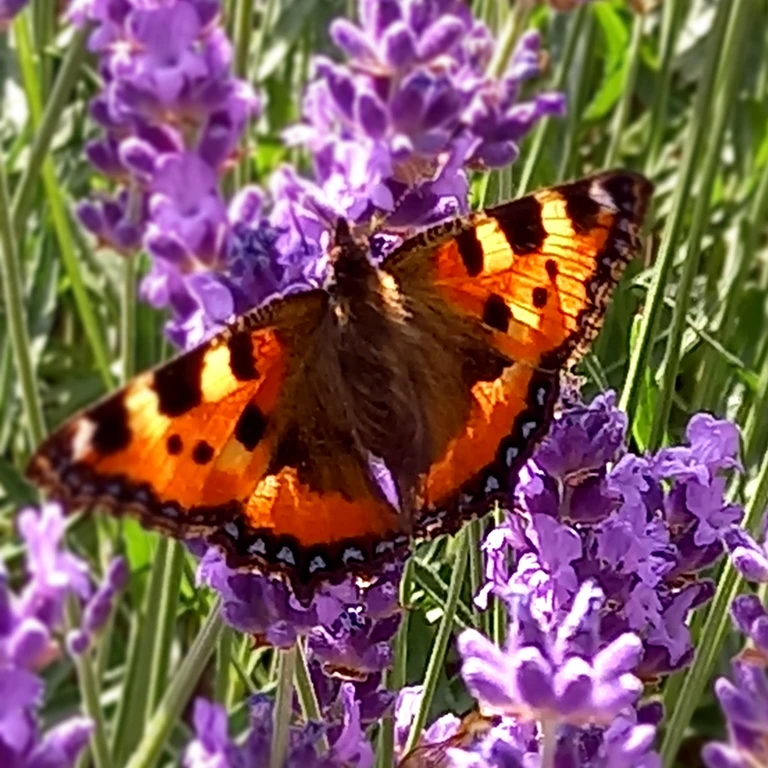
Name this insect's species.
Aglais urticae
